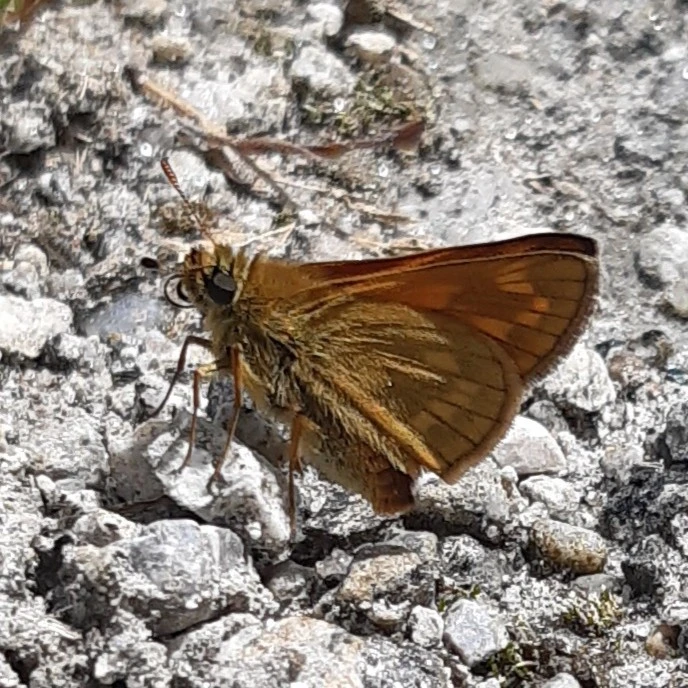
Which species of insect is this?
Ochlodes sylvanus (also Ochlodes venata)
